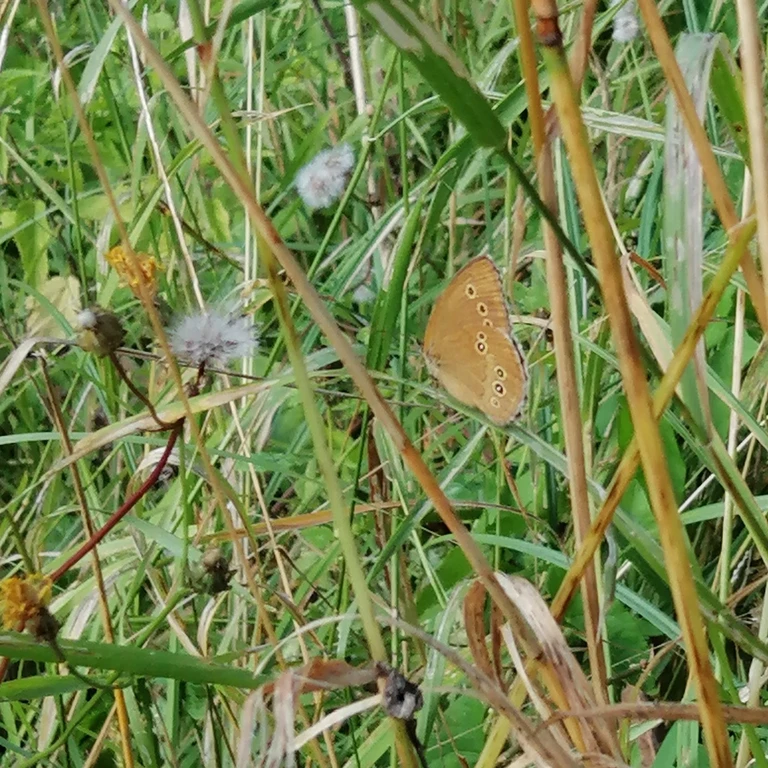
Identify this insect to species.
Aphantopus hyperantus
